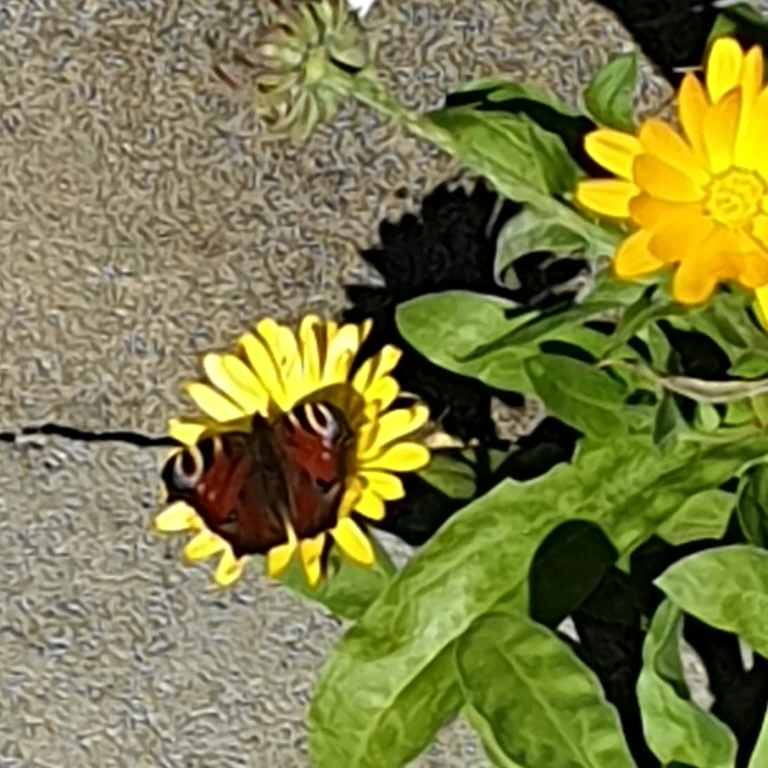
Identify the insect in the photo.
Aglais io
